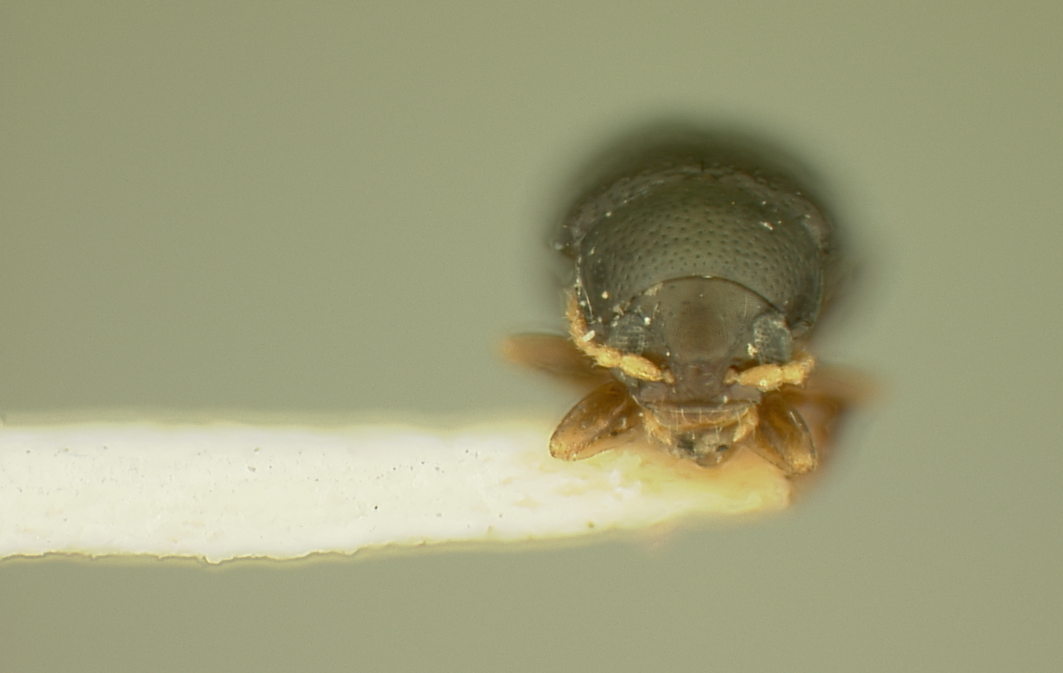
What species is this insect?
Chaetocnema parvula
